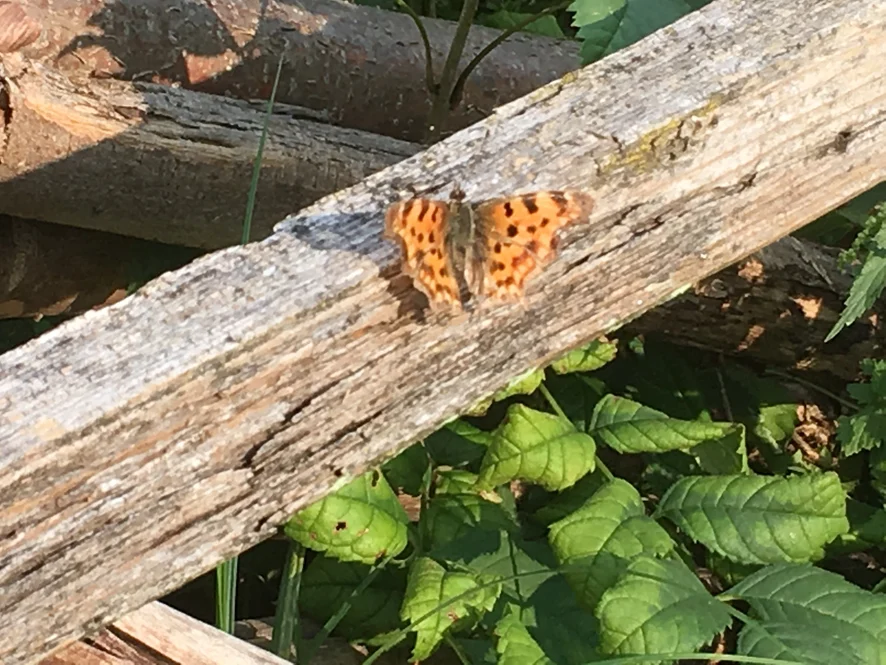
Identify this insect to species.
Polygonia c-album
